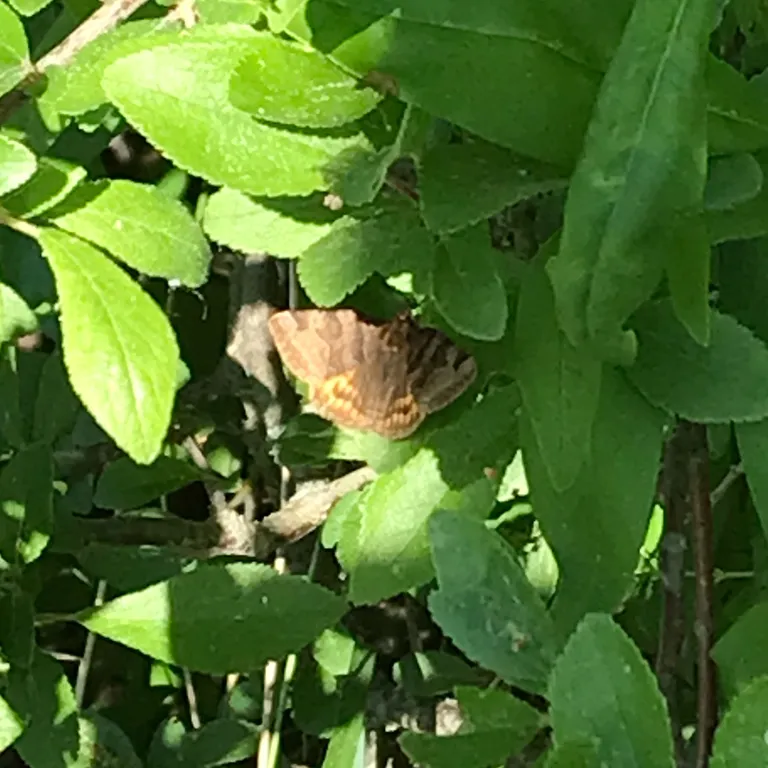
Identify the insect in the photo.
Euclidia glyphica
